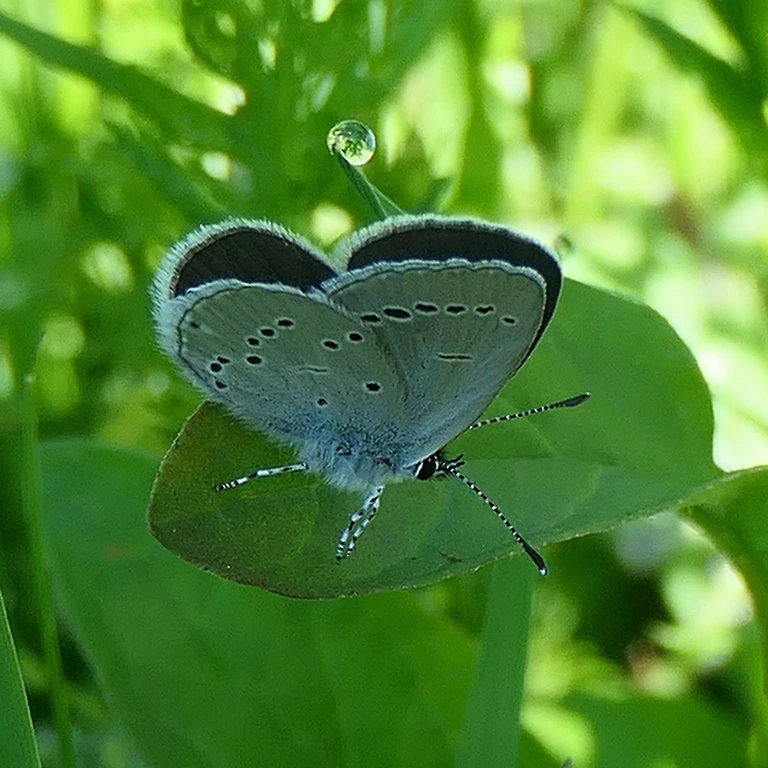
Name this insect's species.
Cupido minimus
